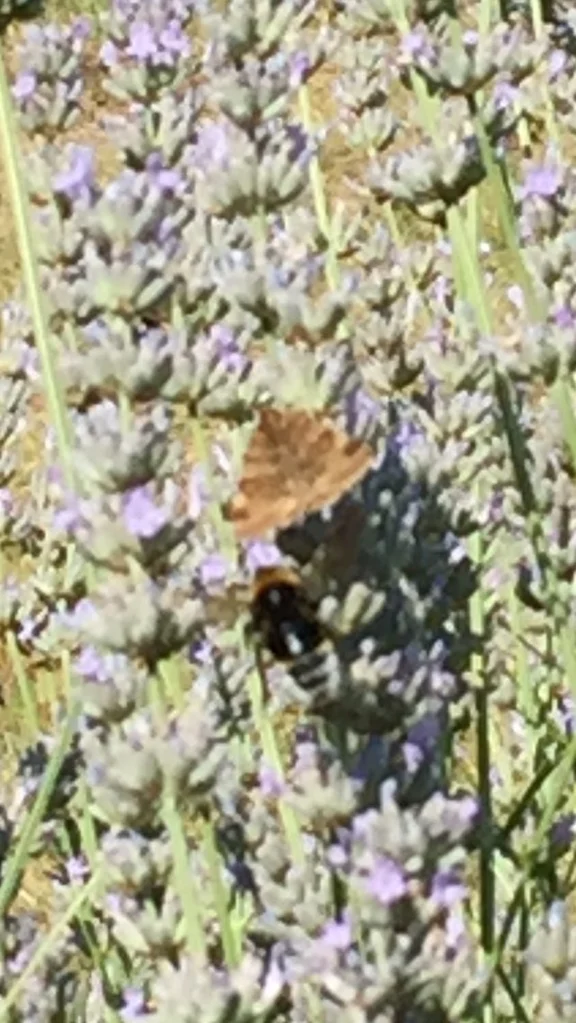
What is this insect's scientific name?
Euclidia glyphica
